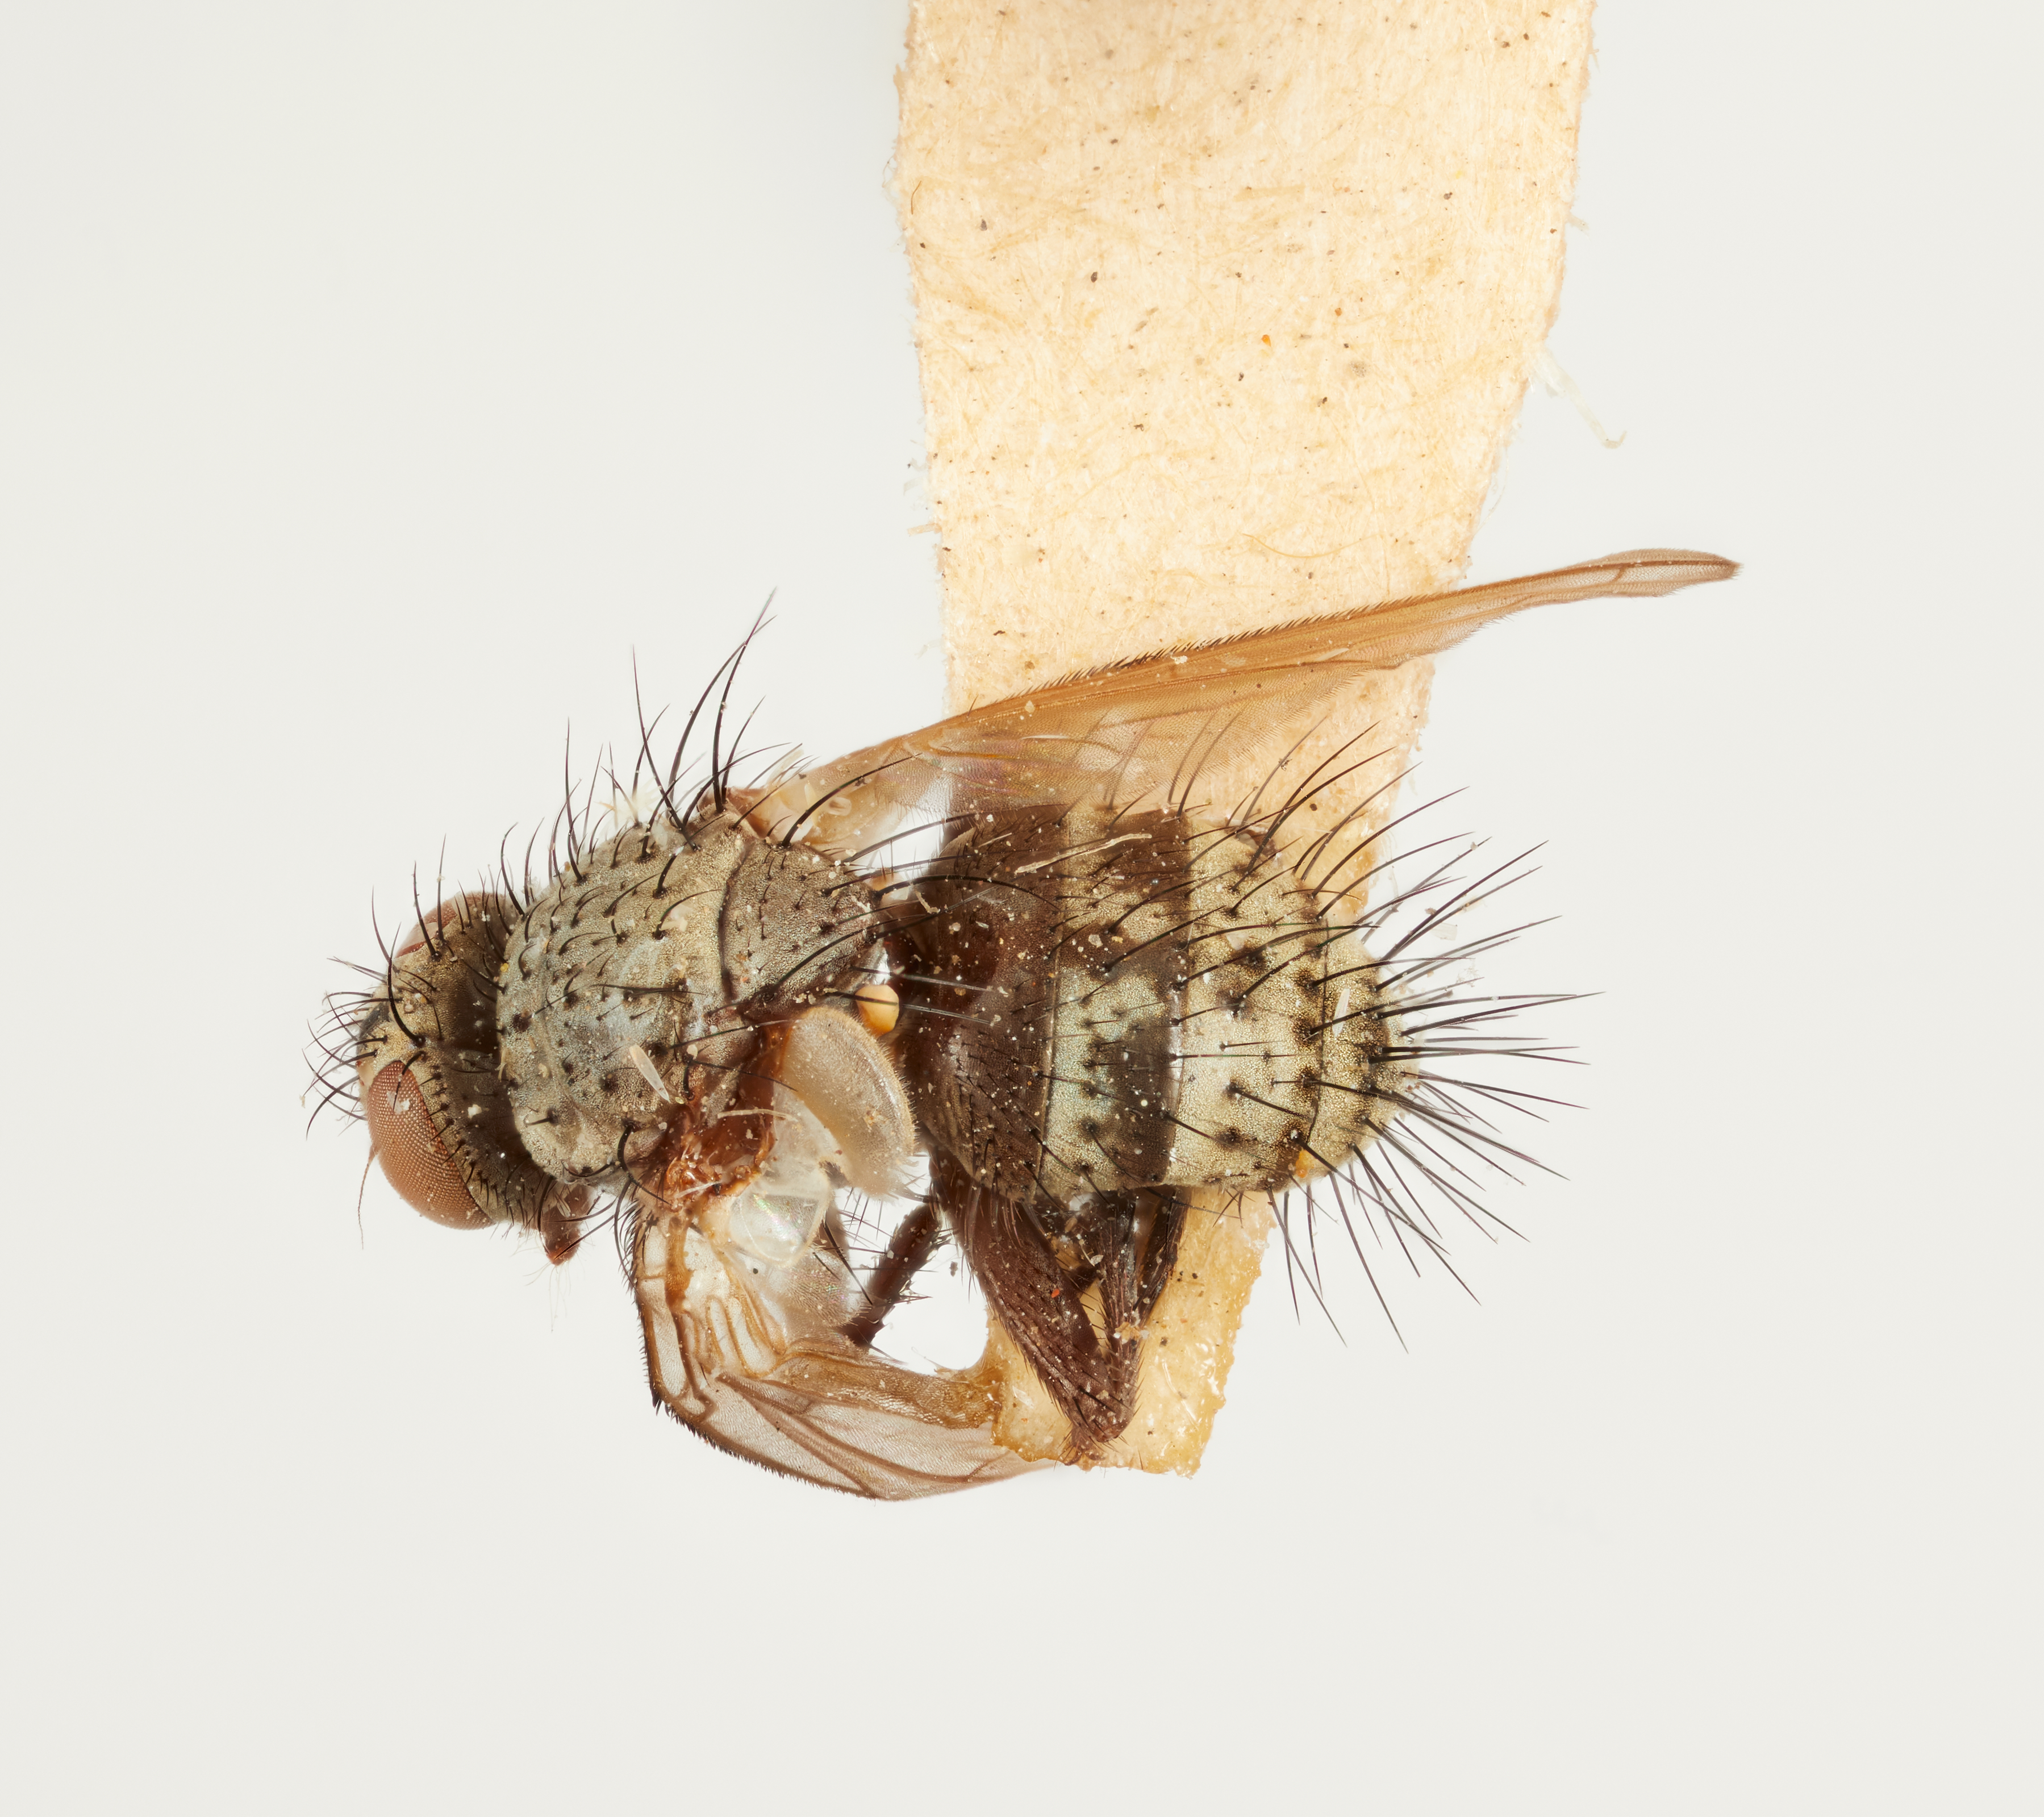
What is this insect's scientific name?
Psalidopteryx slossonae
